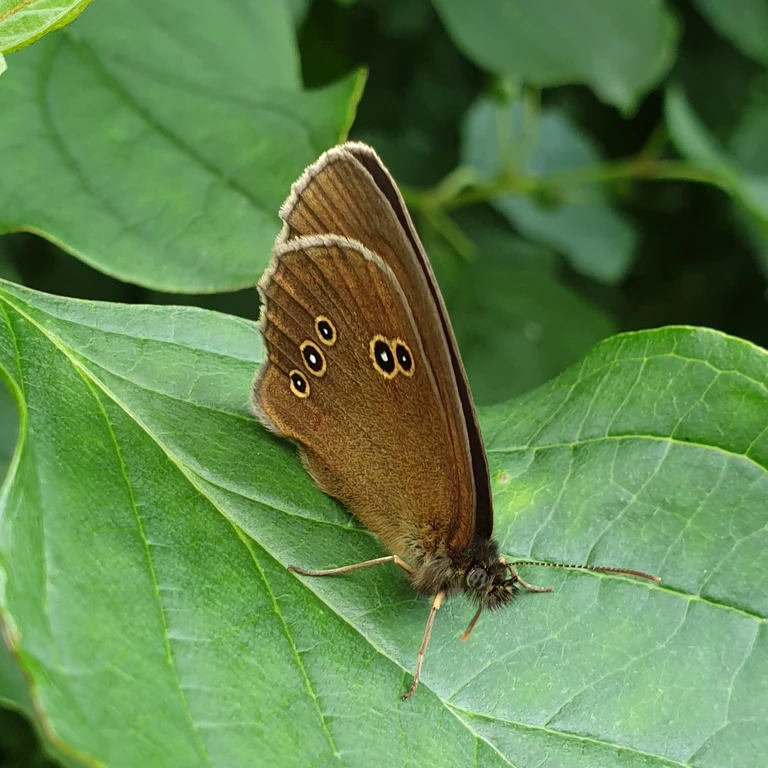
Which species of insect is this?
Aphantopus hyperantus
